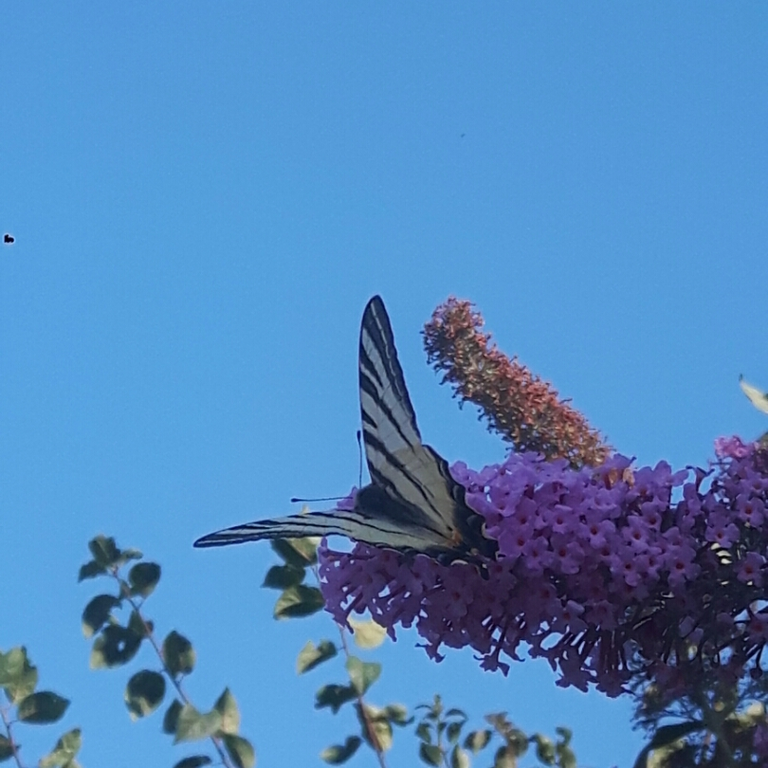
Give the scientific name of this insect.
Iphiclides podalirius
